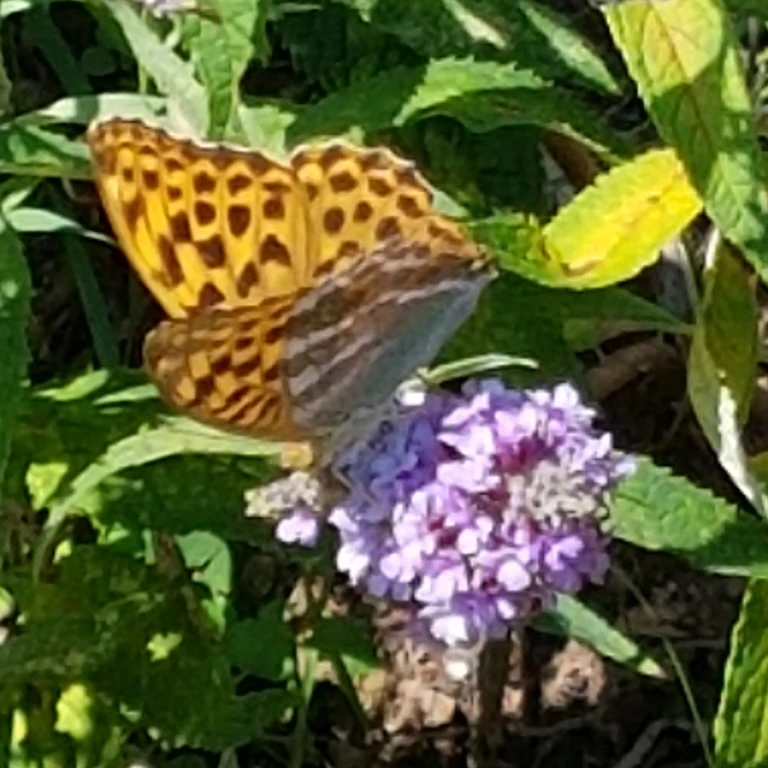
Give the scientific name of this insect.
Argynnis paphia
